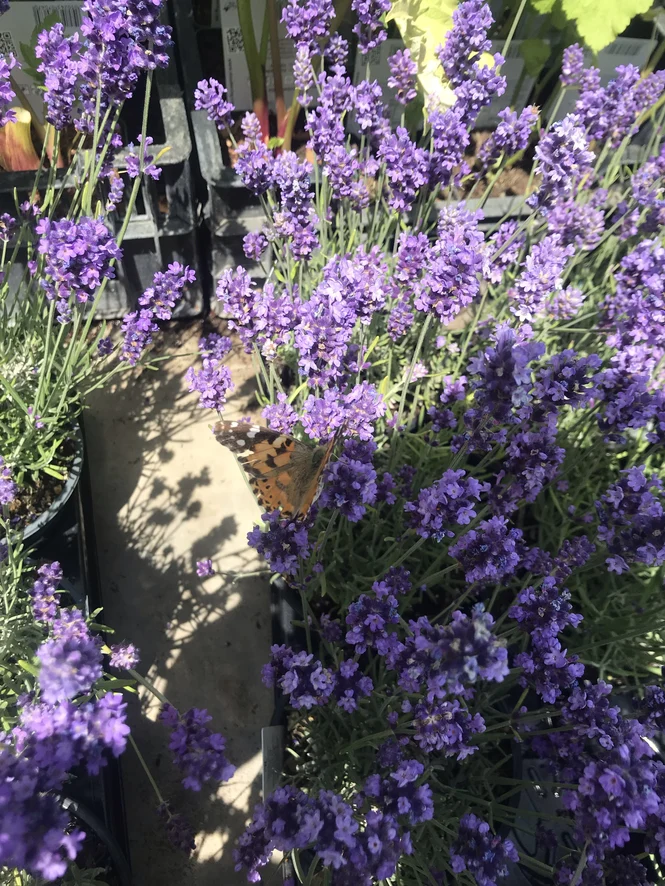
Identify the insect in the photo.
Vanessa cardui
